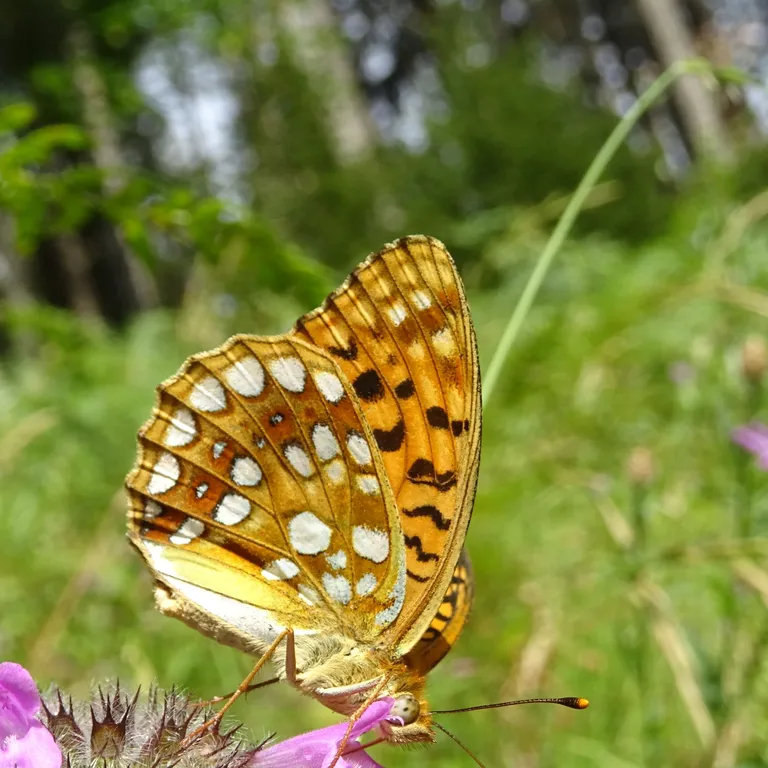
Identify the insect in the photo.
Fabriciana adippe
